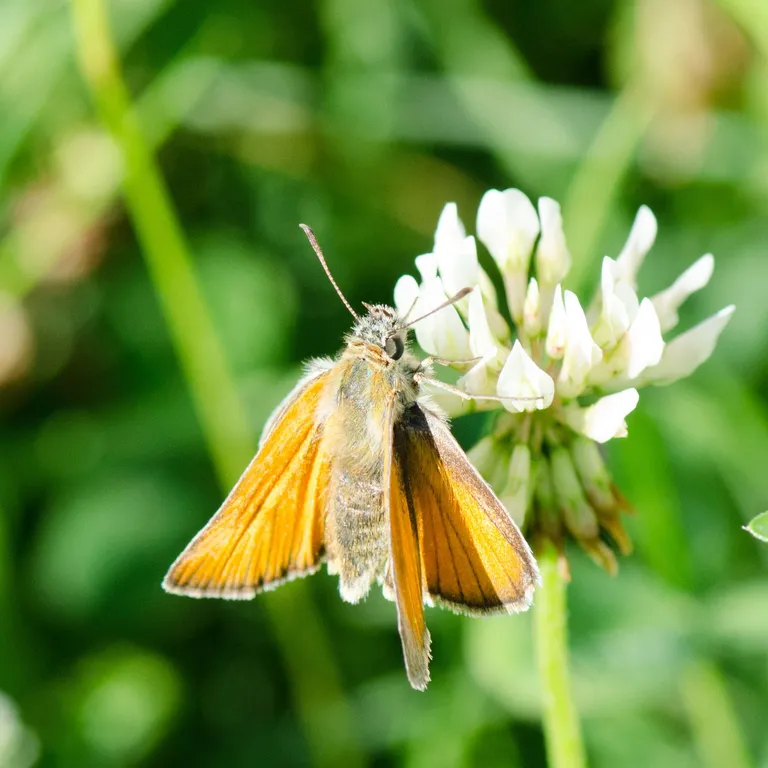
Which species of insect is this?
Thymelicus sylvestris
